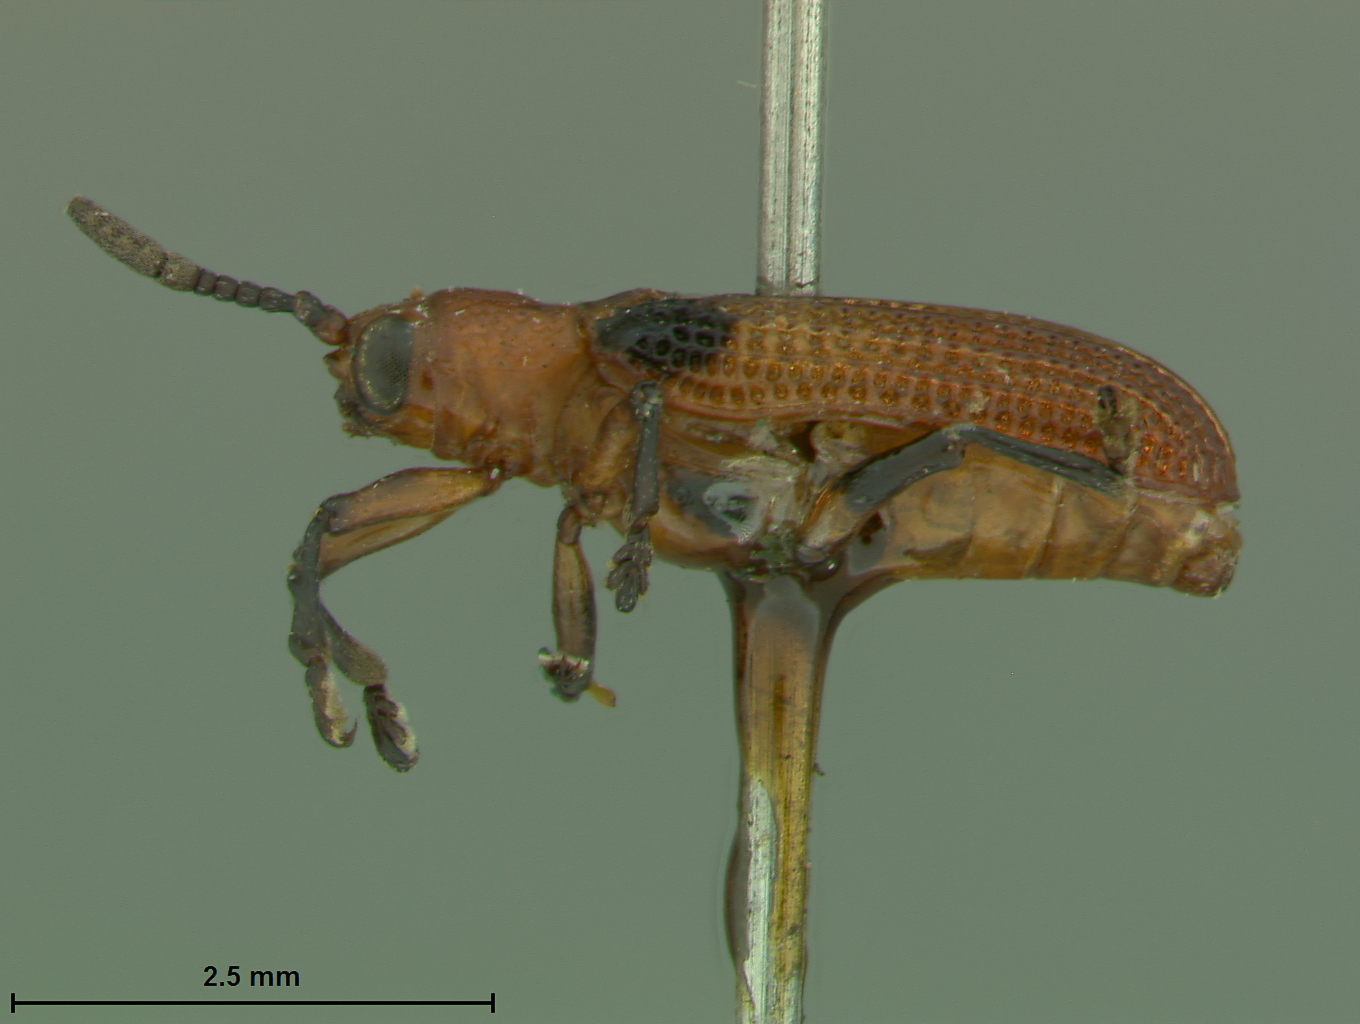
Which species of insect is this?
Octhispa bimaculata
